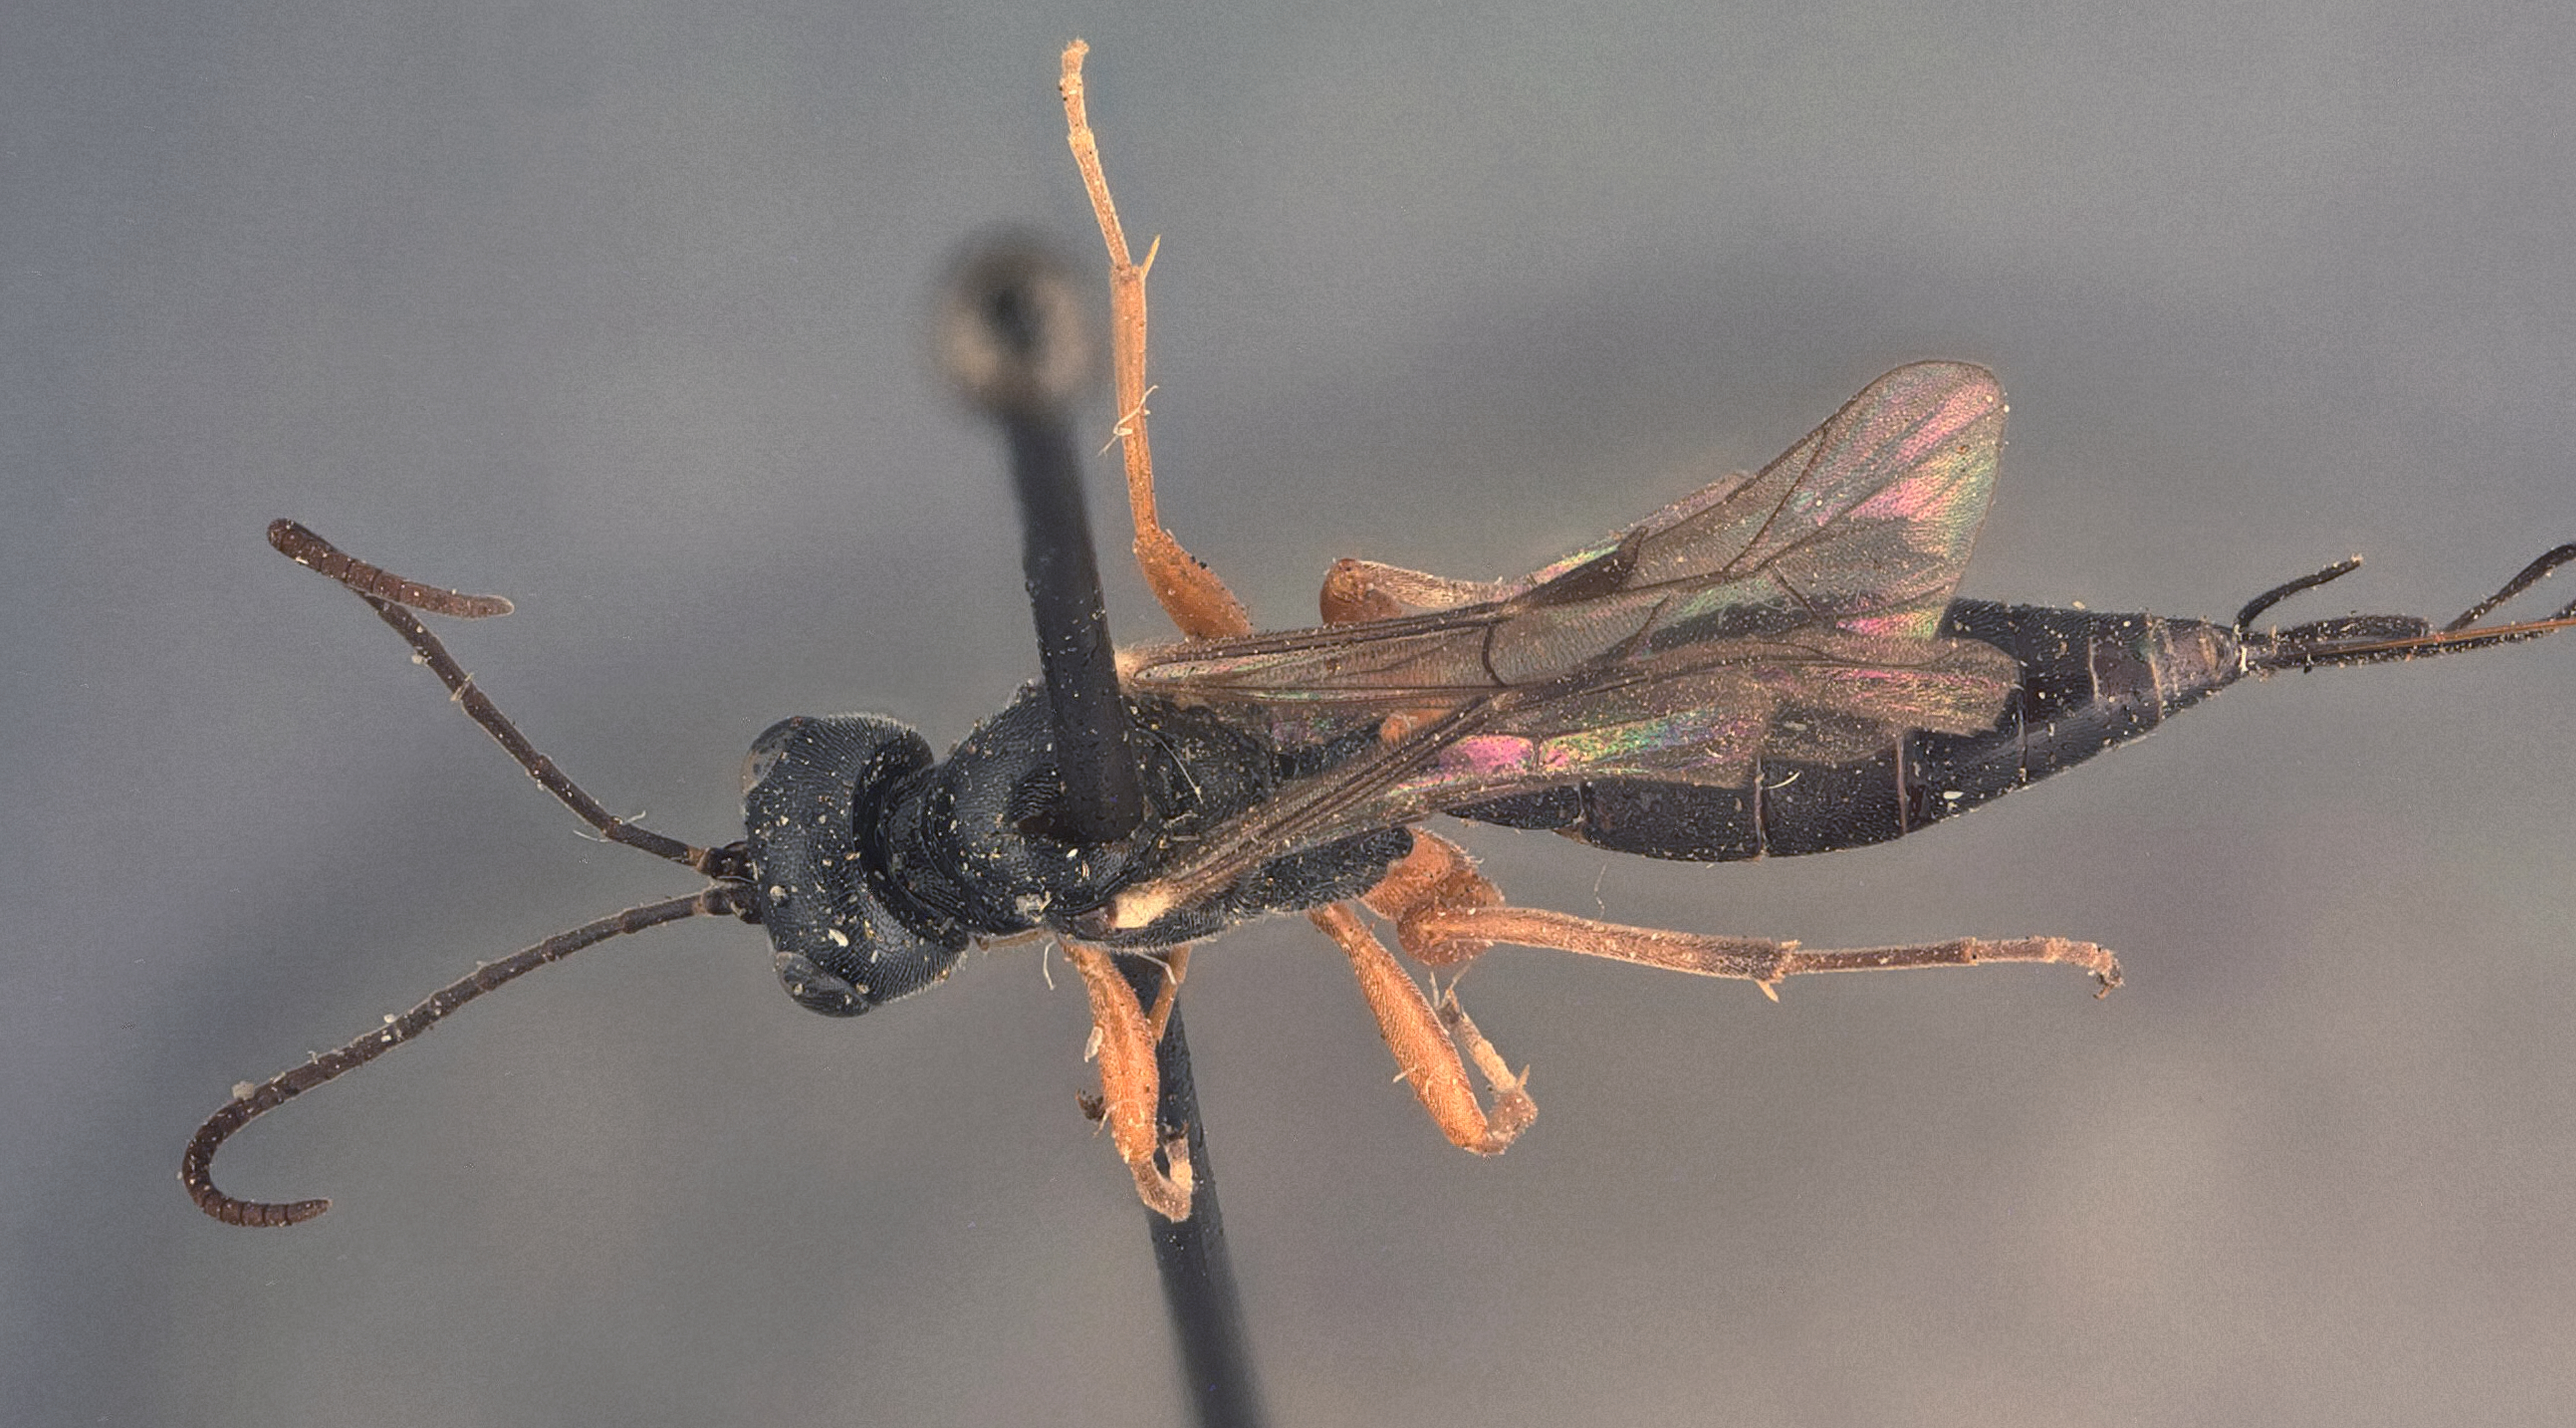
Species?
Aenoplex nigrosoma
